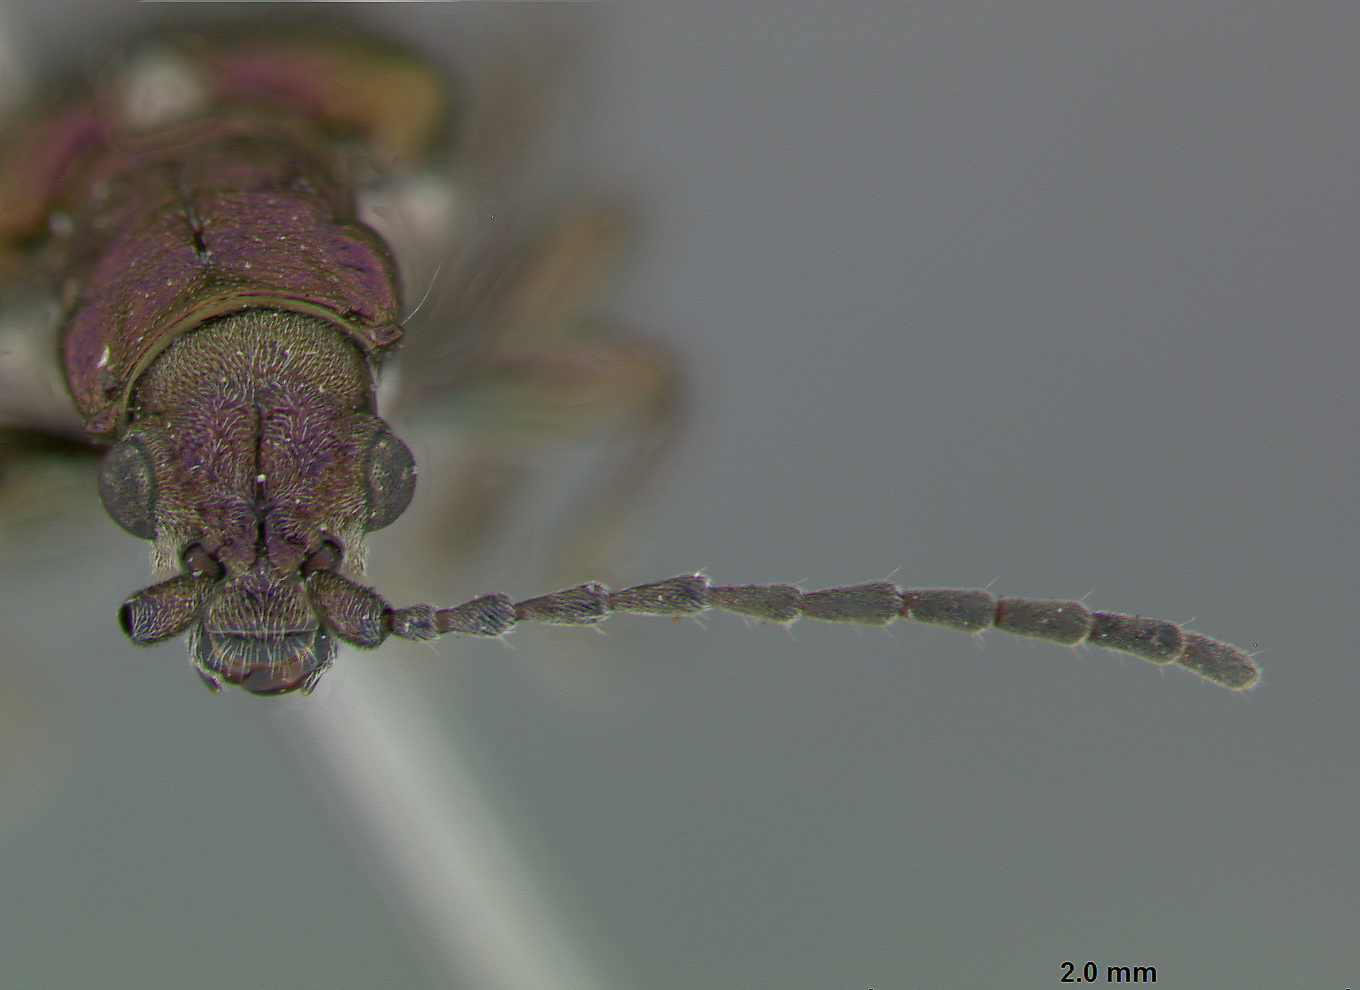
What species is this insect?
Donacia idola
